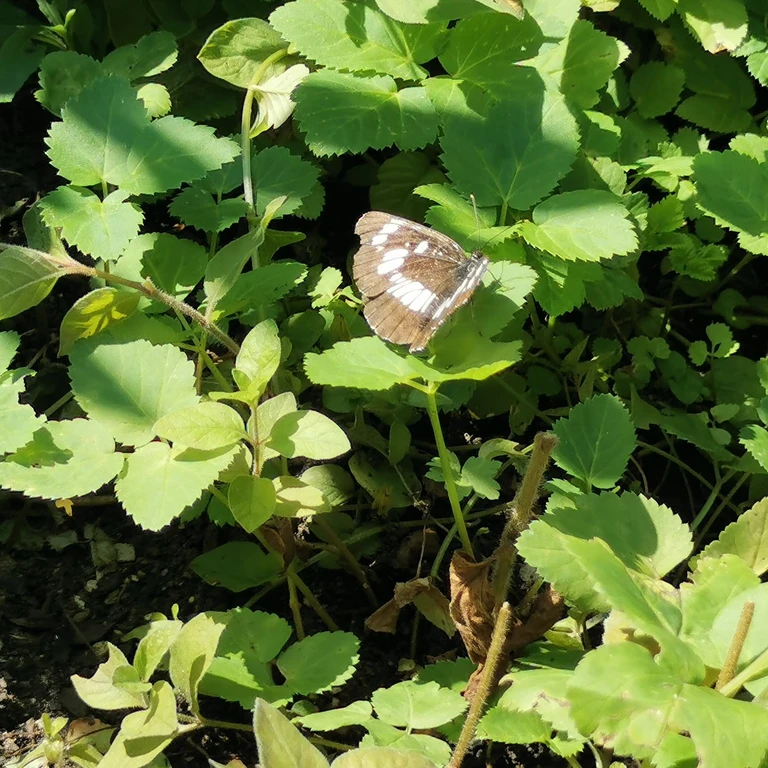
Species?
Neptis rivularis
